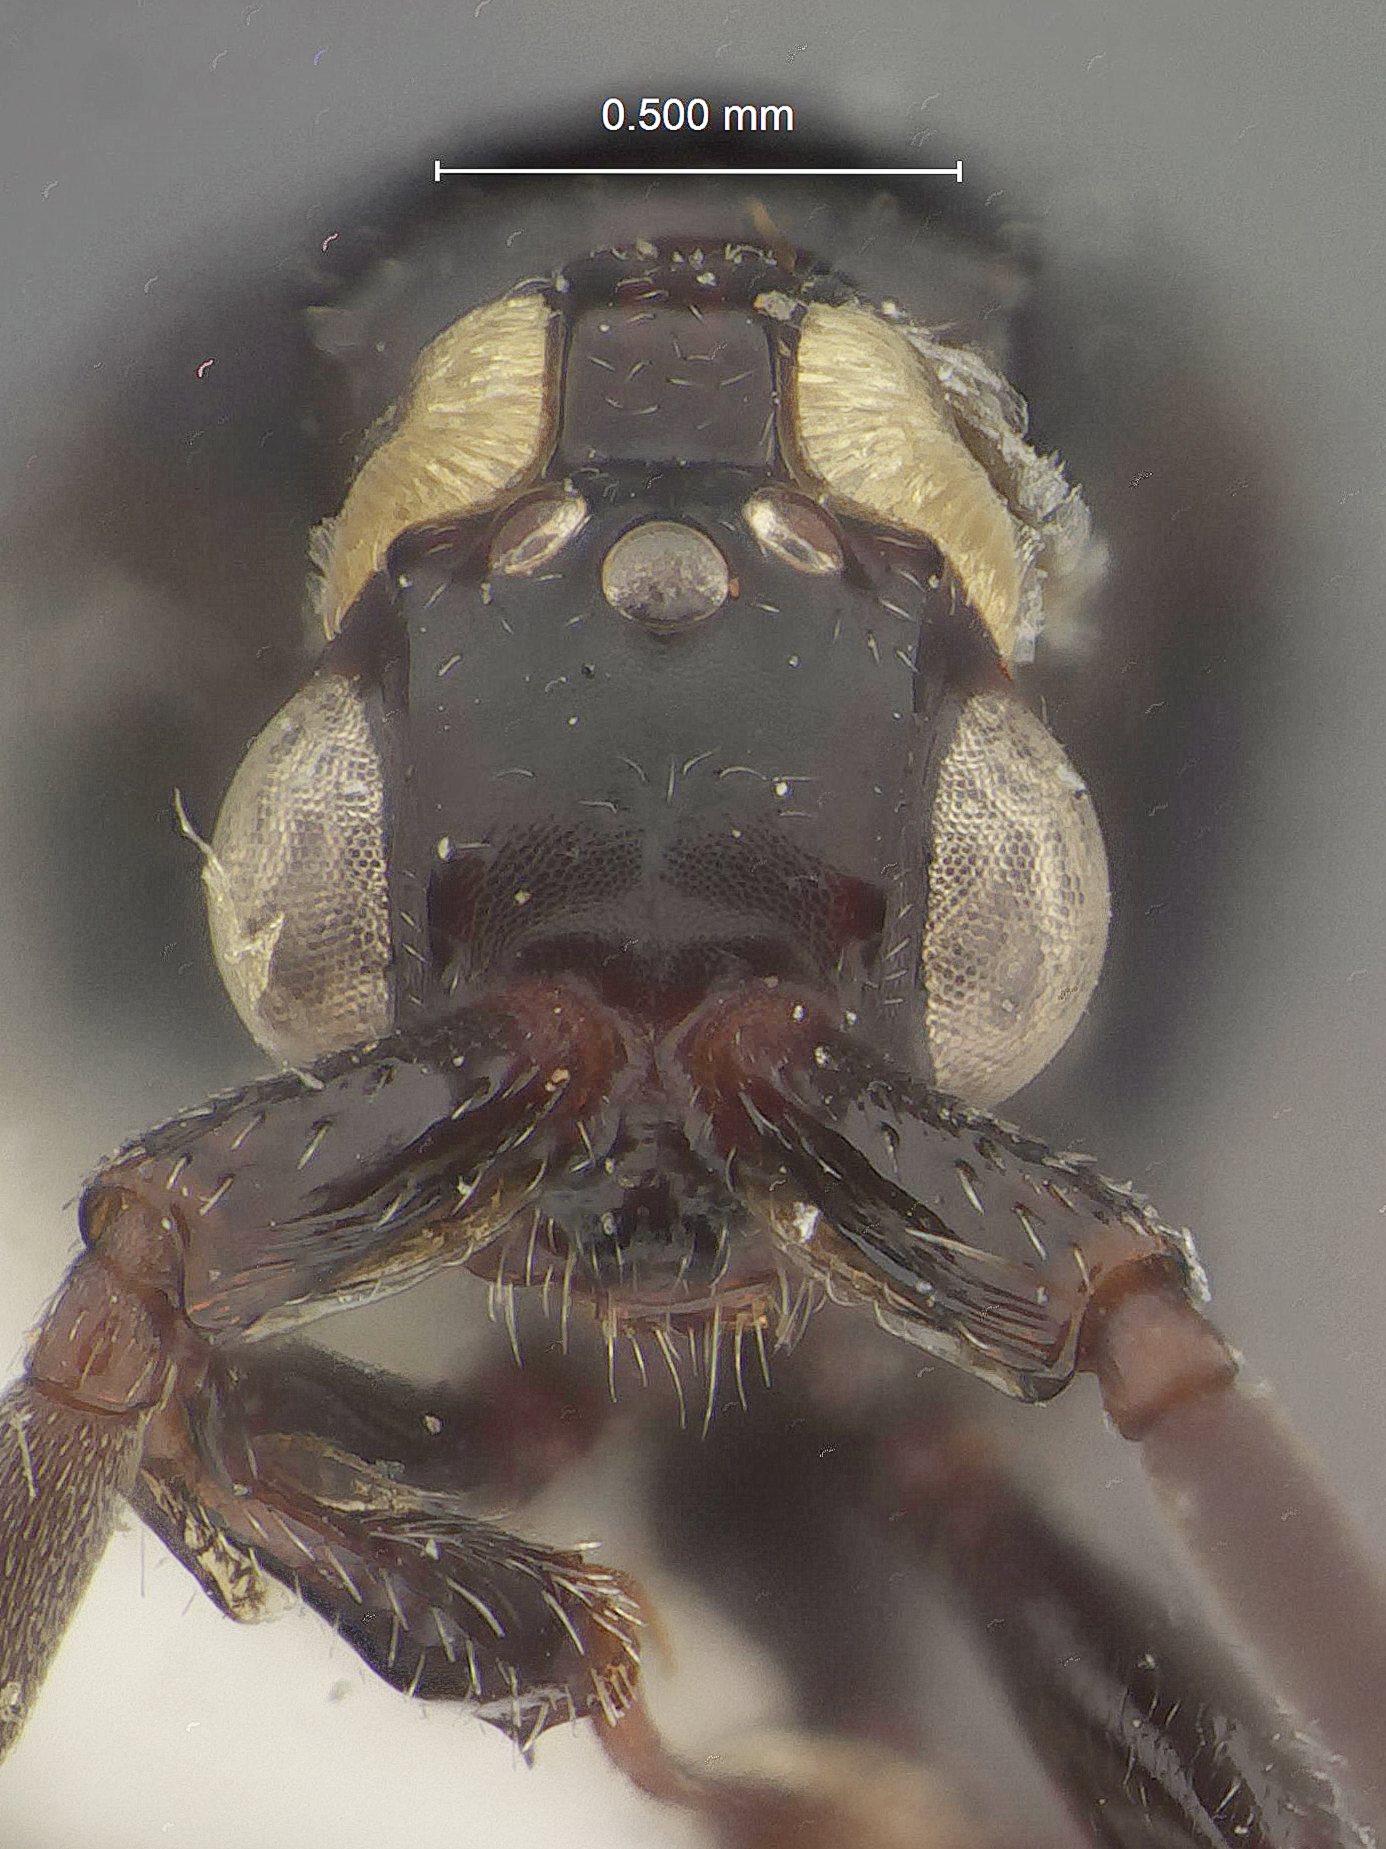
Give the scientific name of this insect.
Loboscelidia atra
